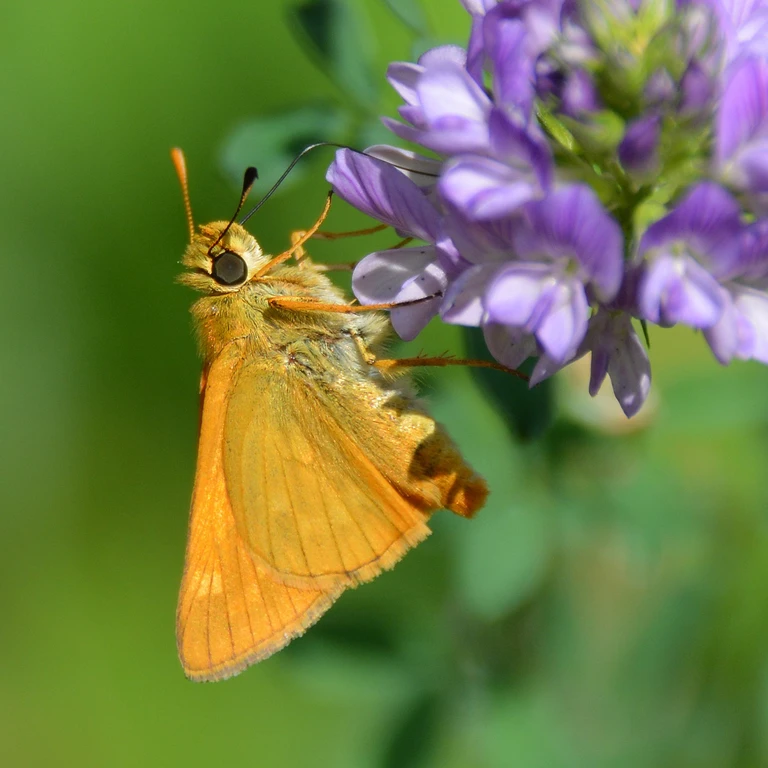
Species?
Ochlodes sylvanus (also Ochlodes venata)
